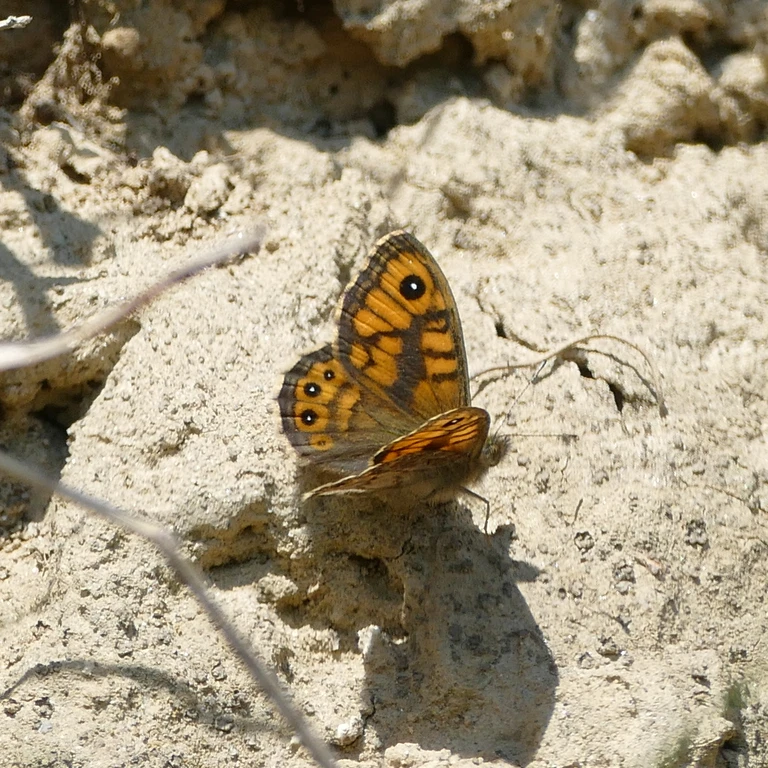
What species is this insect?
Lasiommata megera (also Pararge megera)
